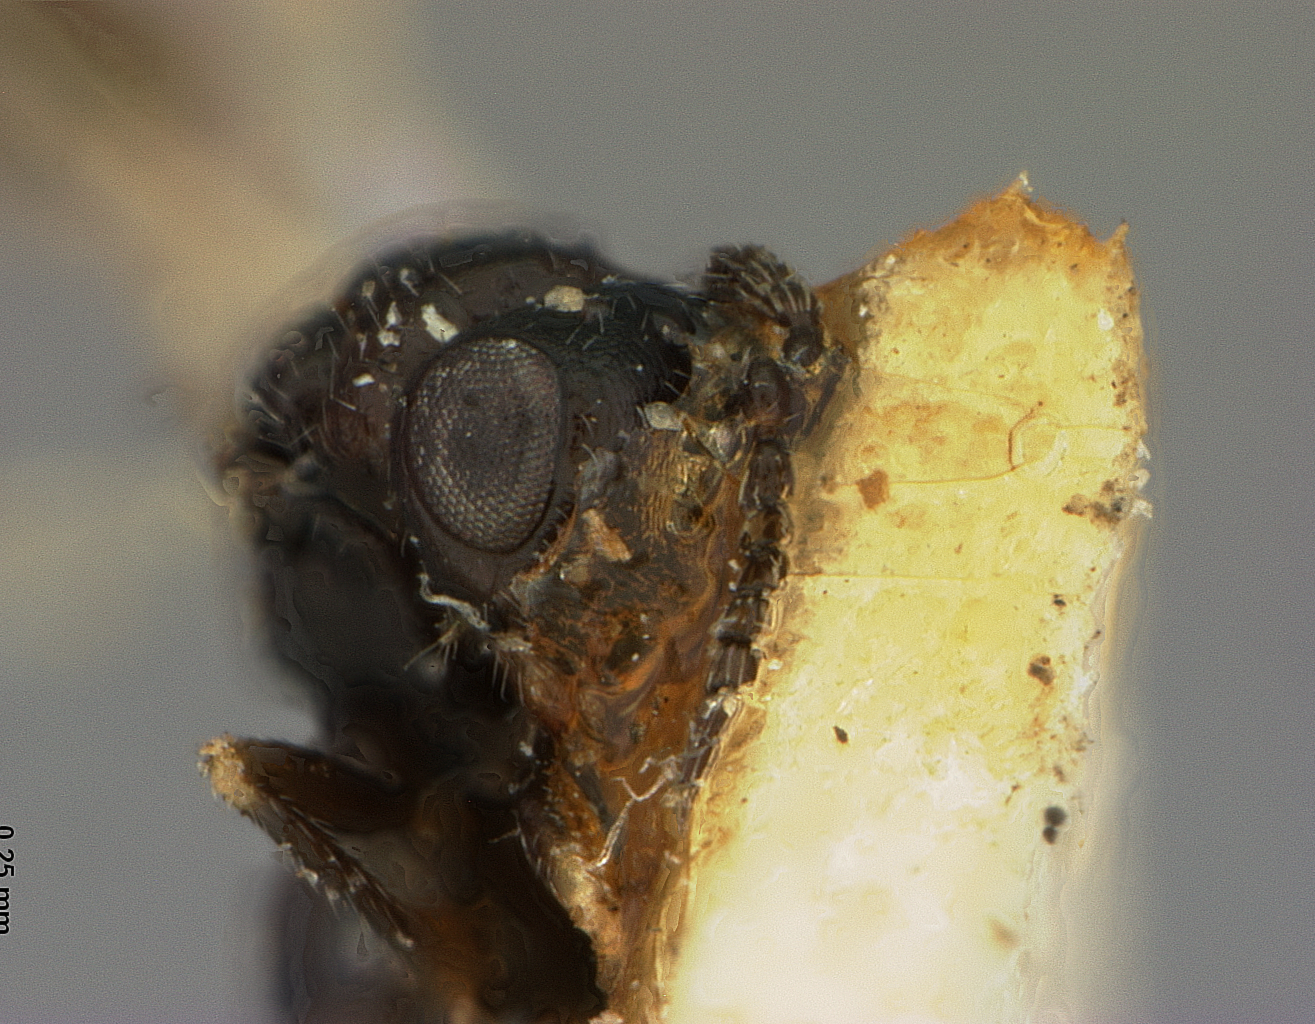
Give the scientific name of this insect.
Systole minuta
